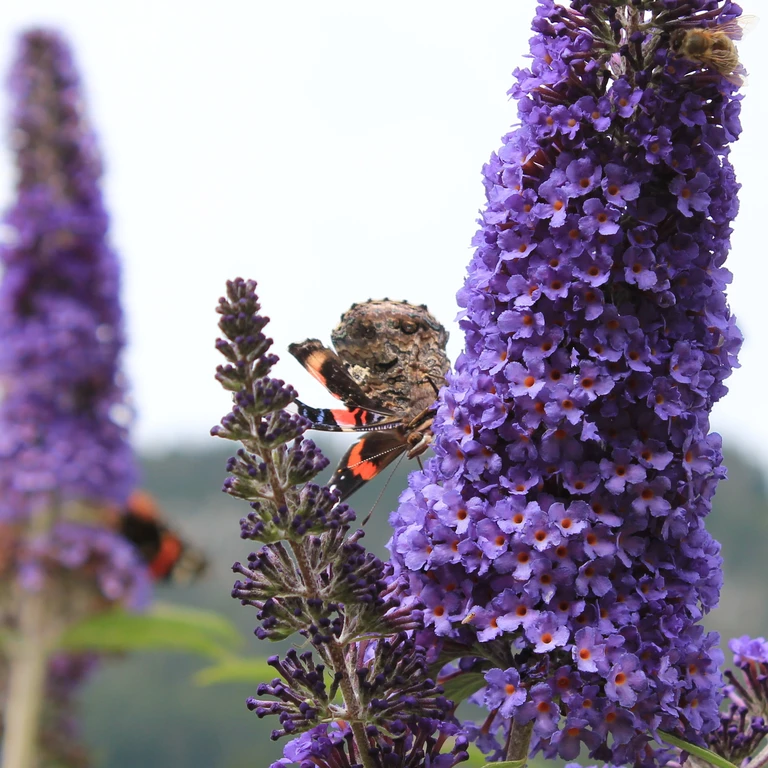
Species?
Vanessa atalanta
